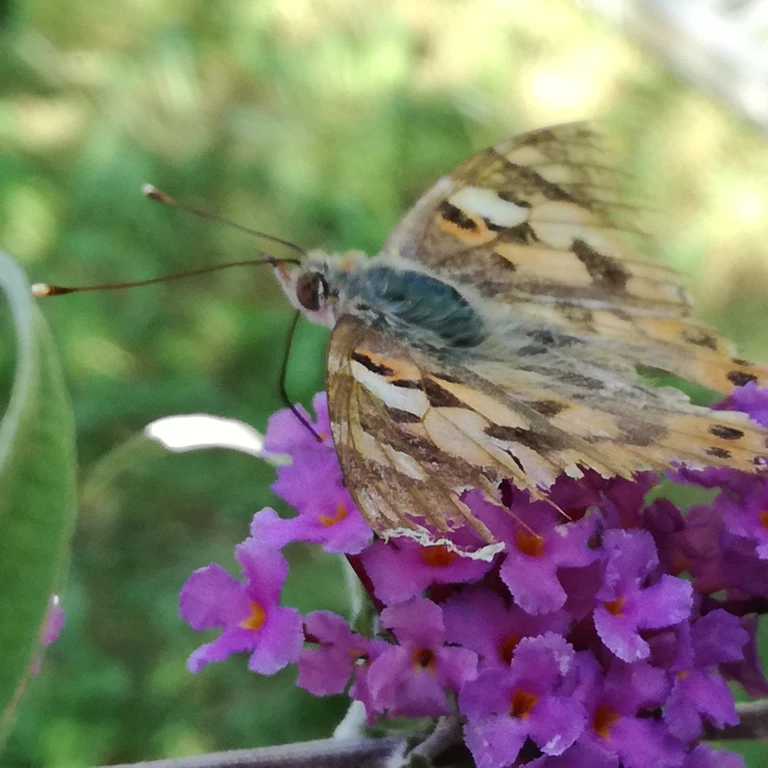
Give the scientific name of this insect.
Vanessa cardui
